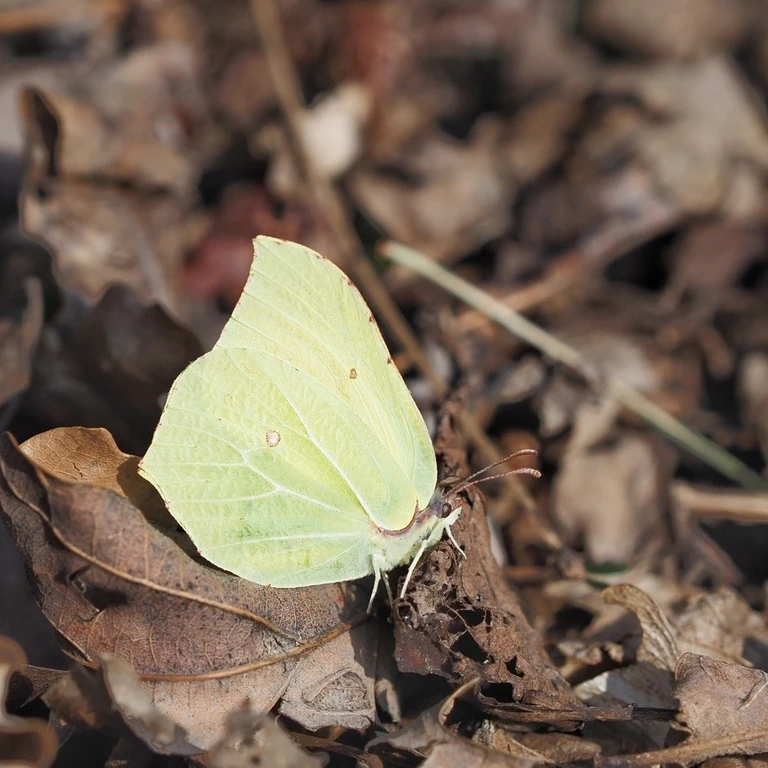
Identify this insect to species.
Gonepteryx rhamni
